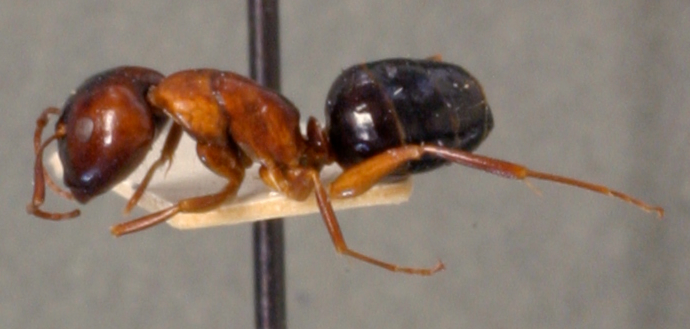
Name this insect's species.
Camponotus caryae
